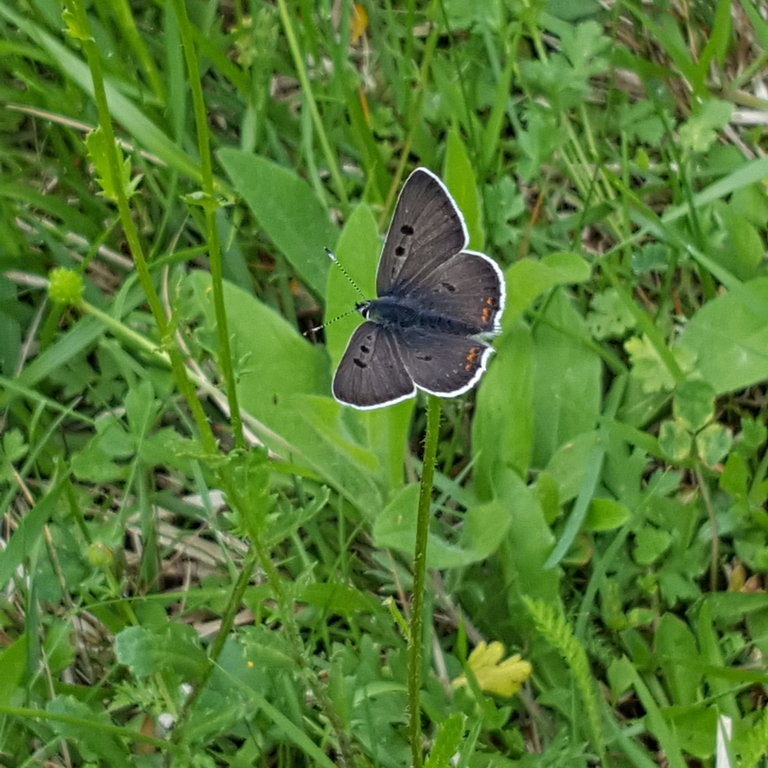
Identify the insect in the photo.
Lycaena tityrus (also Loweia tityrus)
